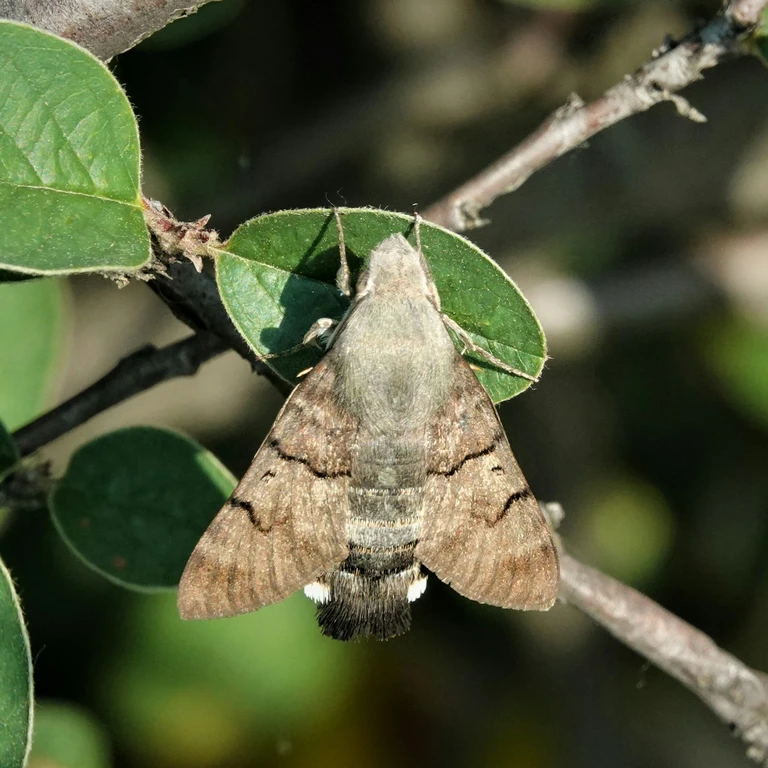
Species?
Macroglossum stellatarum
